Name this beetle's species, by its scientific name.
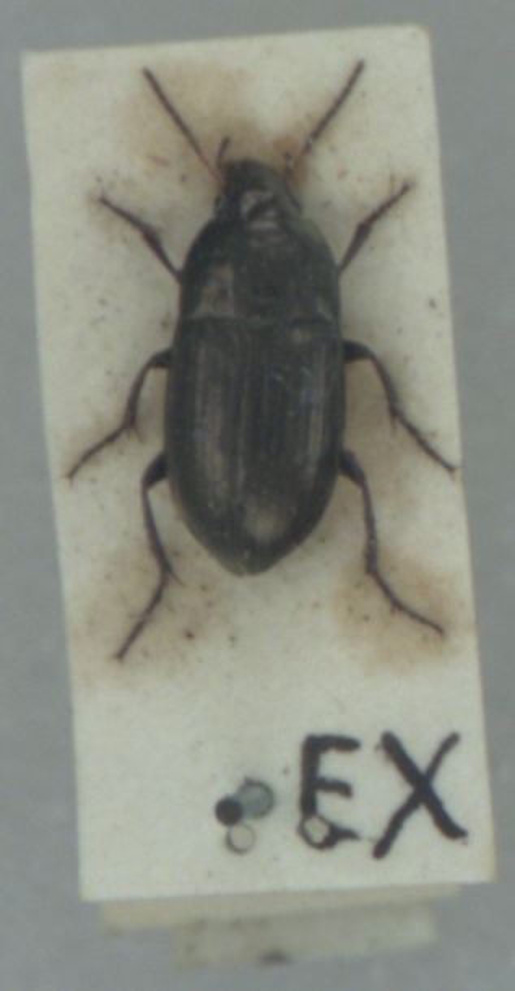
Amara aenea
